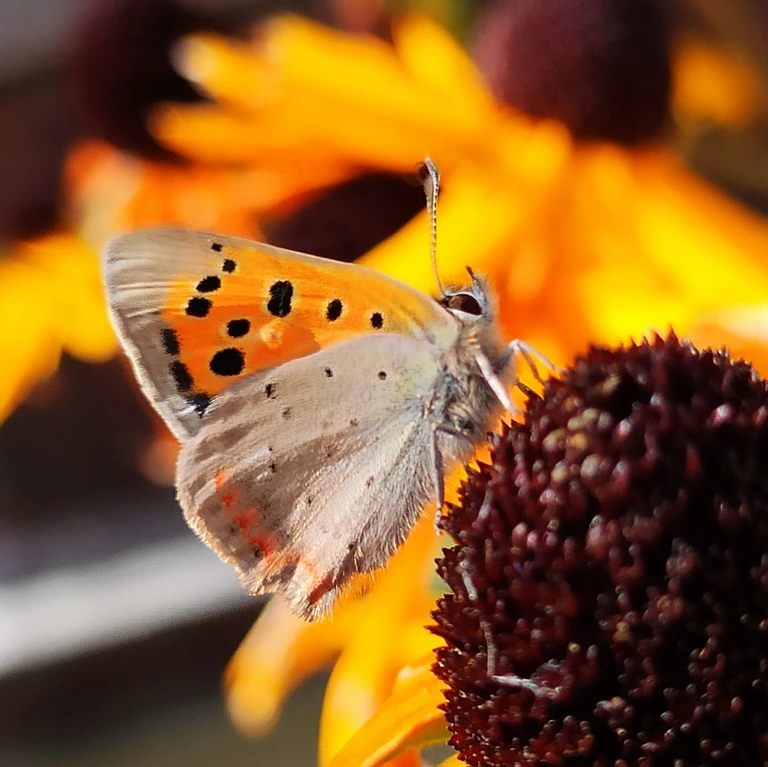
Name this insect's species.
Lycaena phlaeas
